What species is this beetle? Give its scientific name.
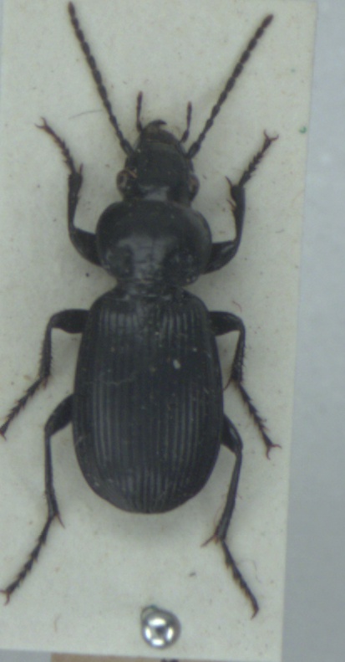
Pterostichus aethiops
